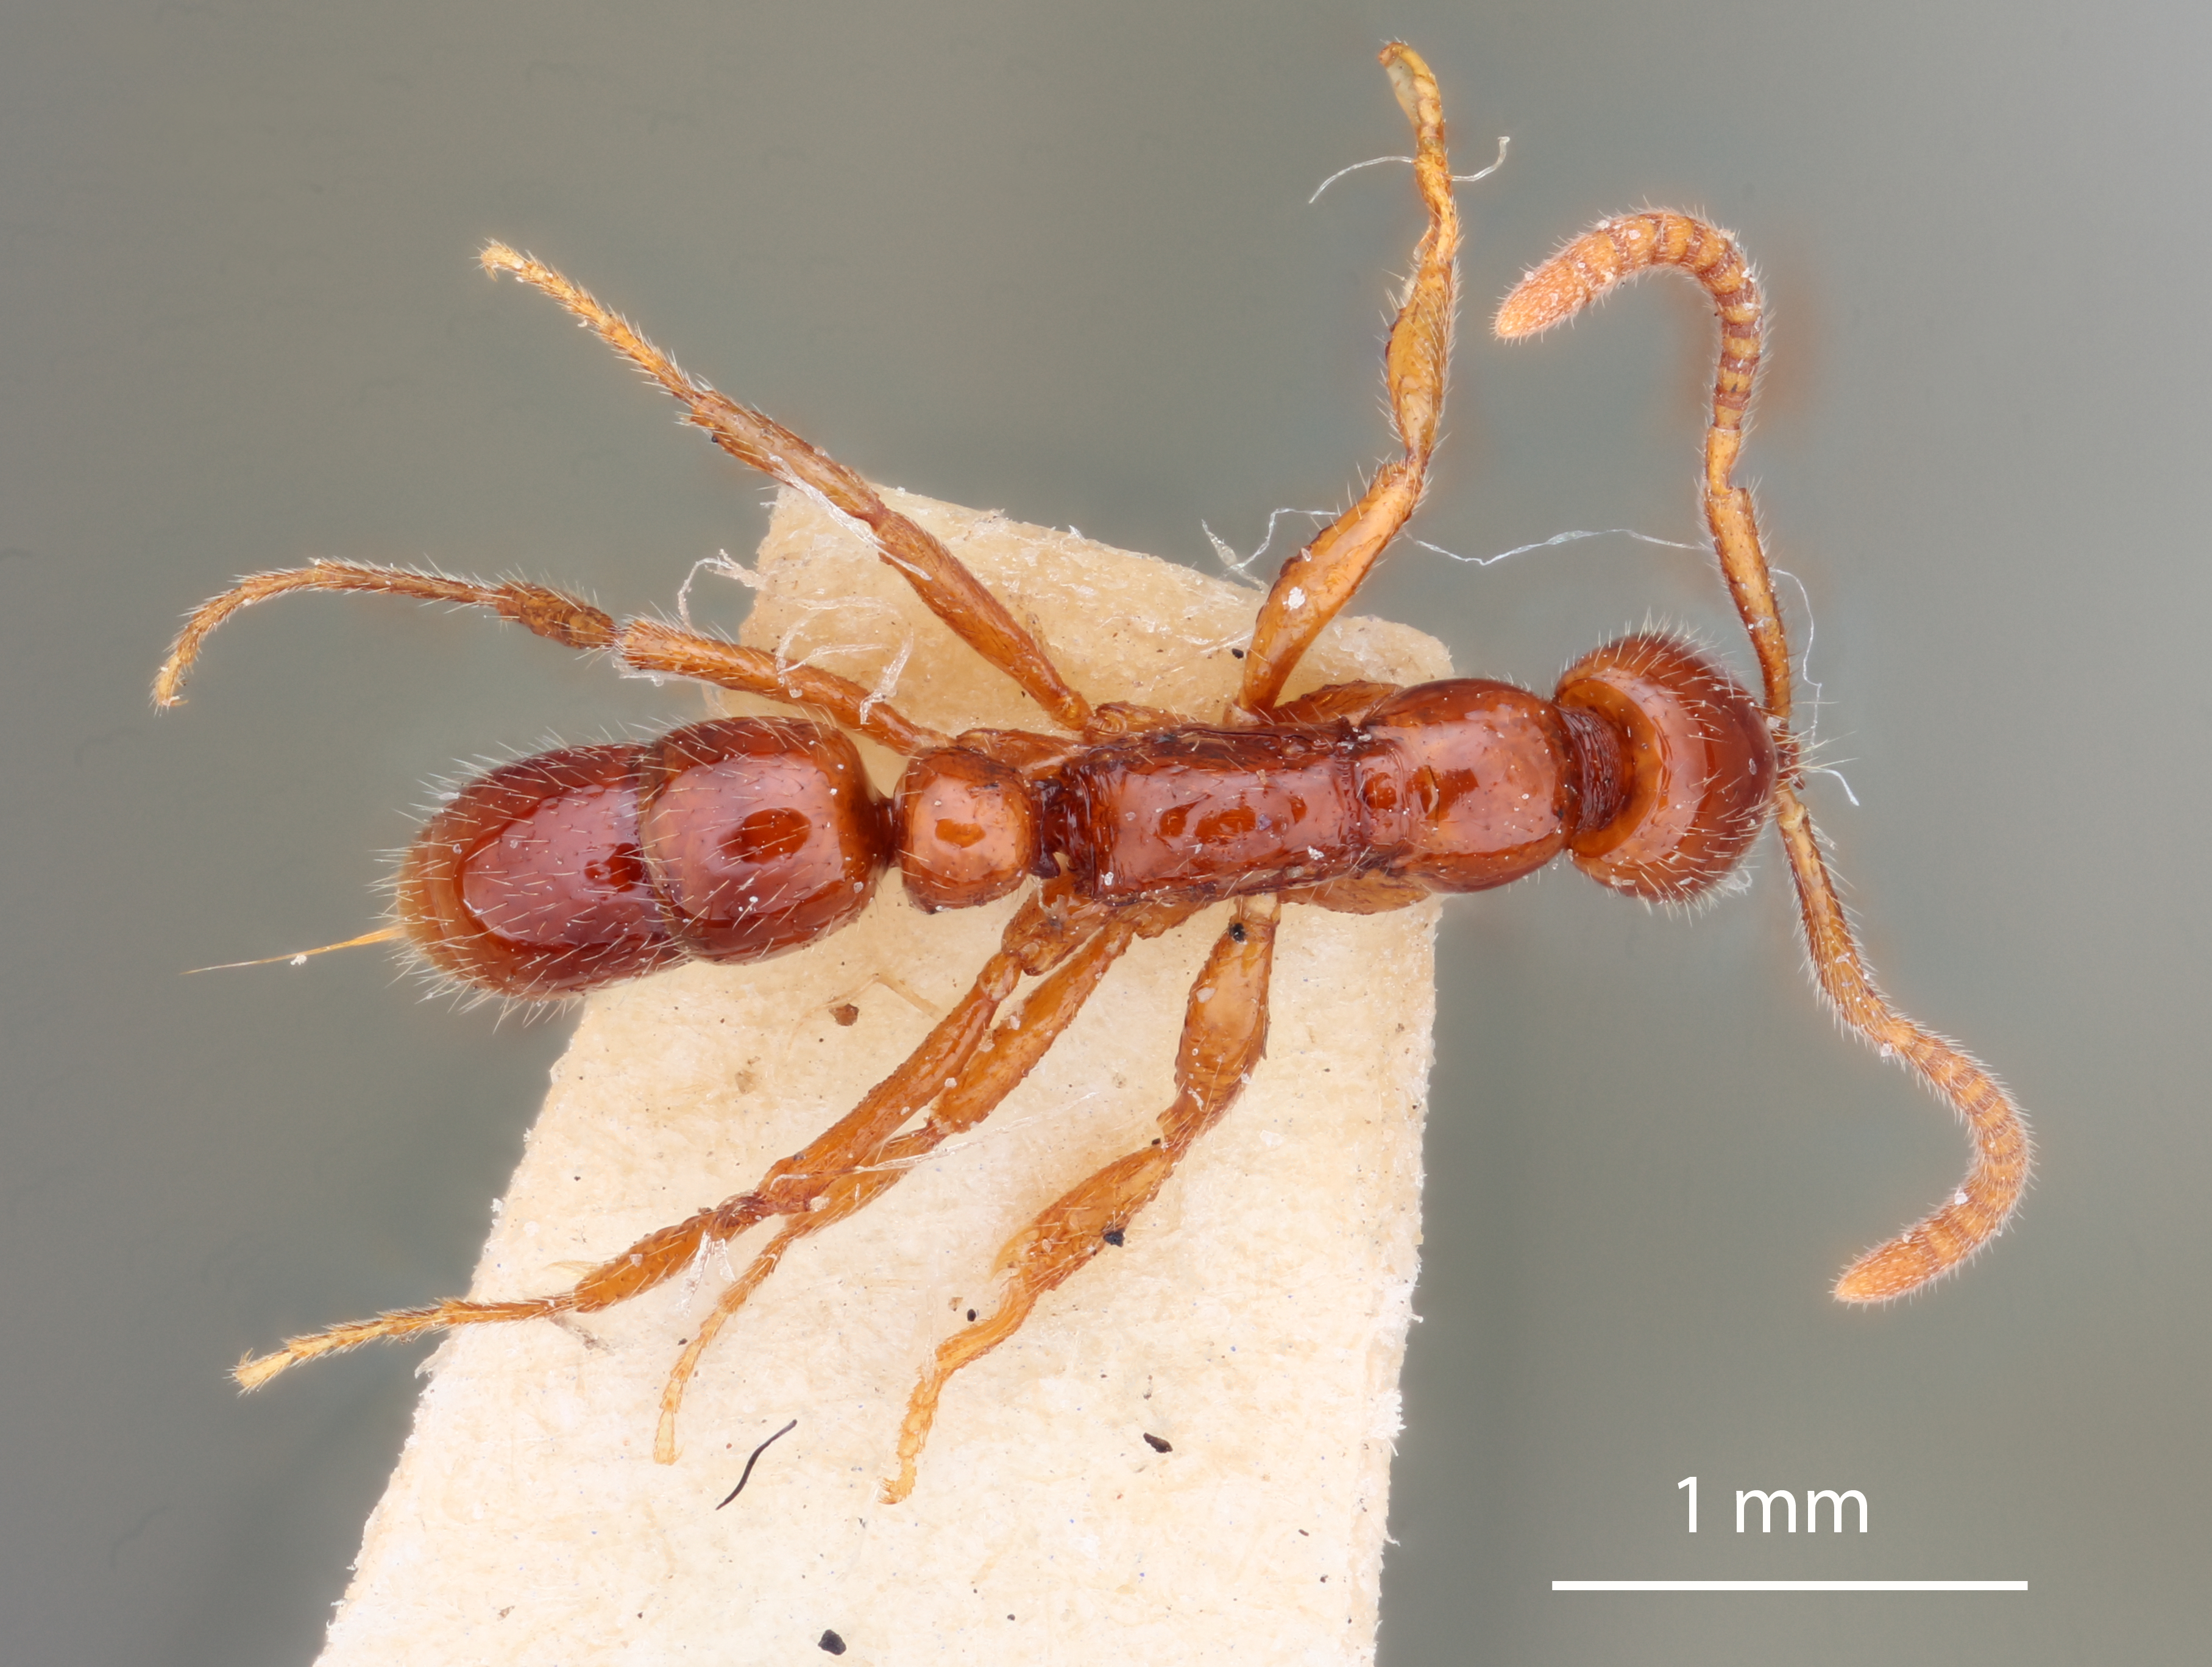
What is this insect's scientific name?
Leptogenys rufa
